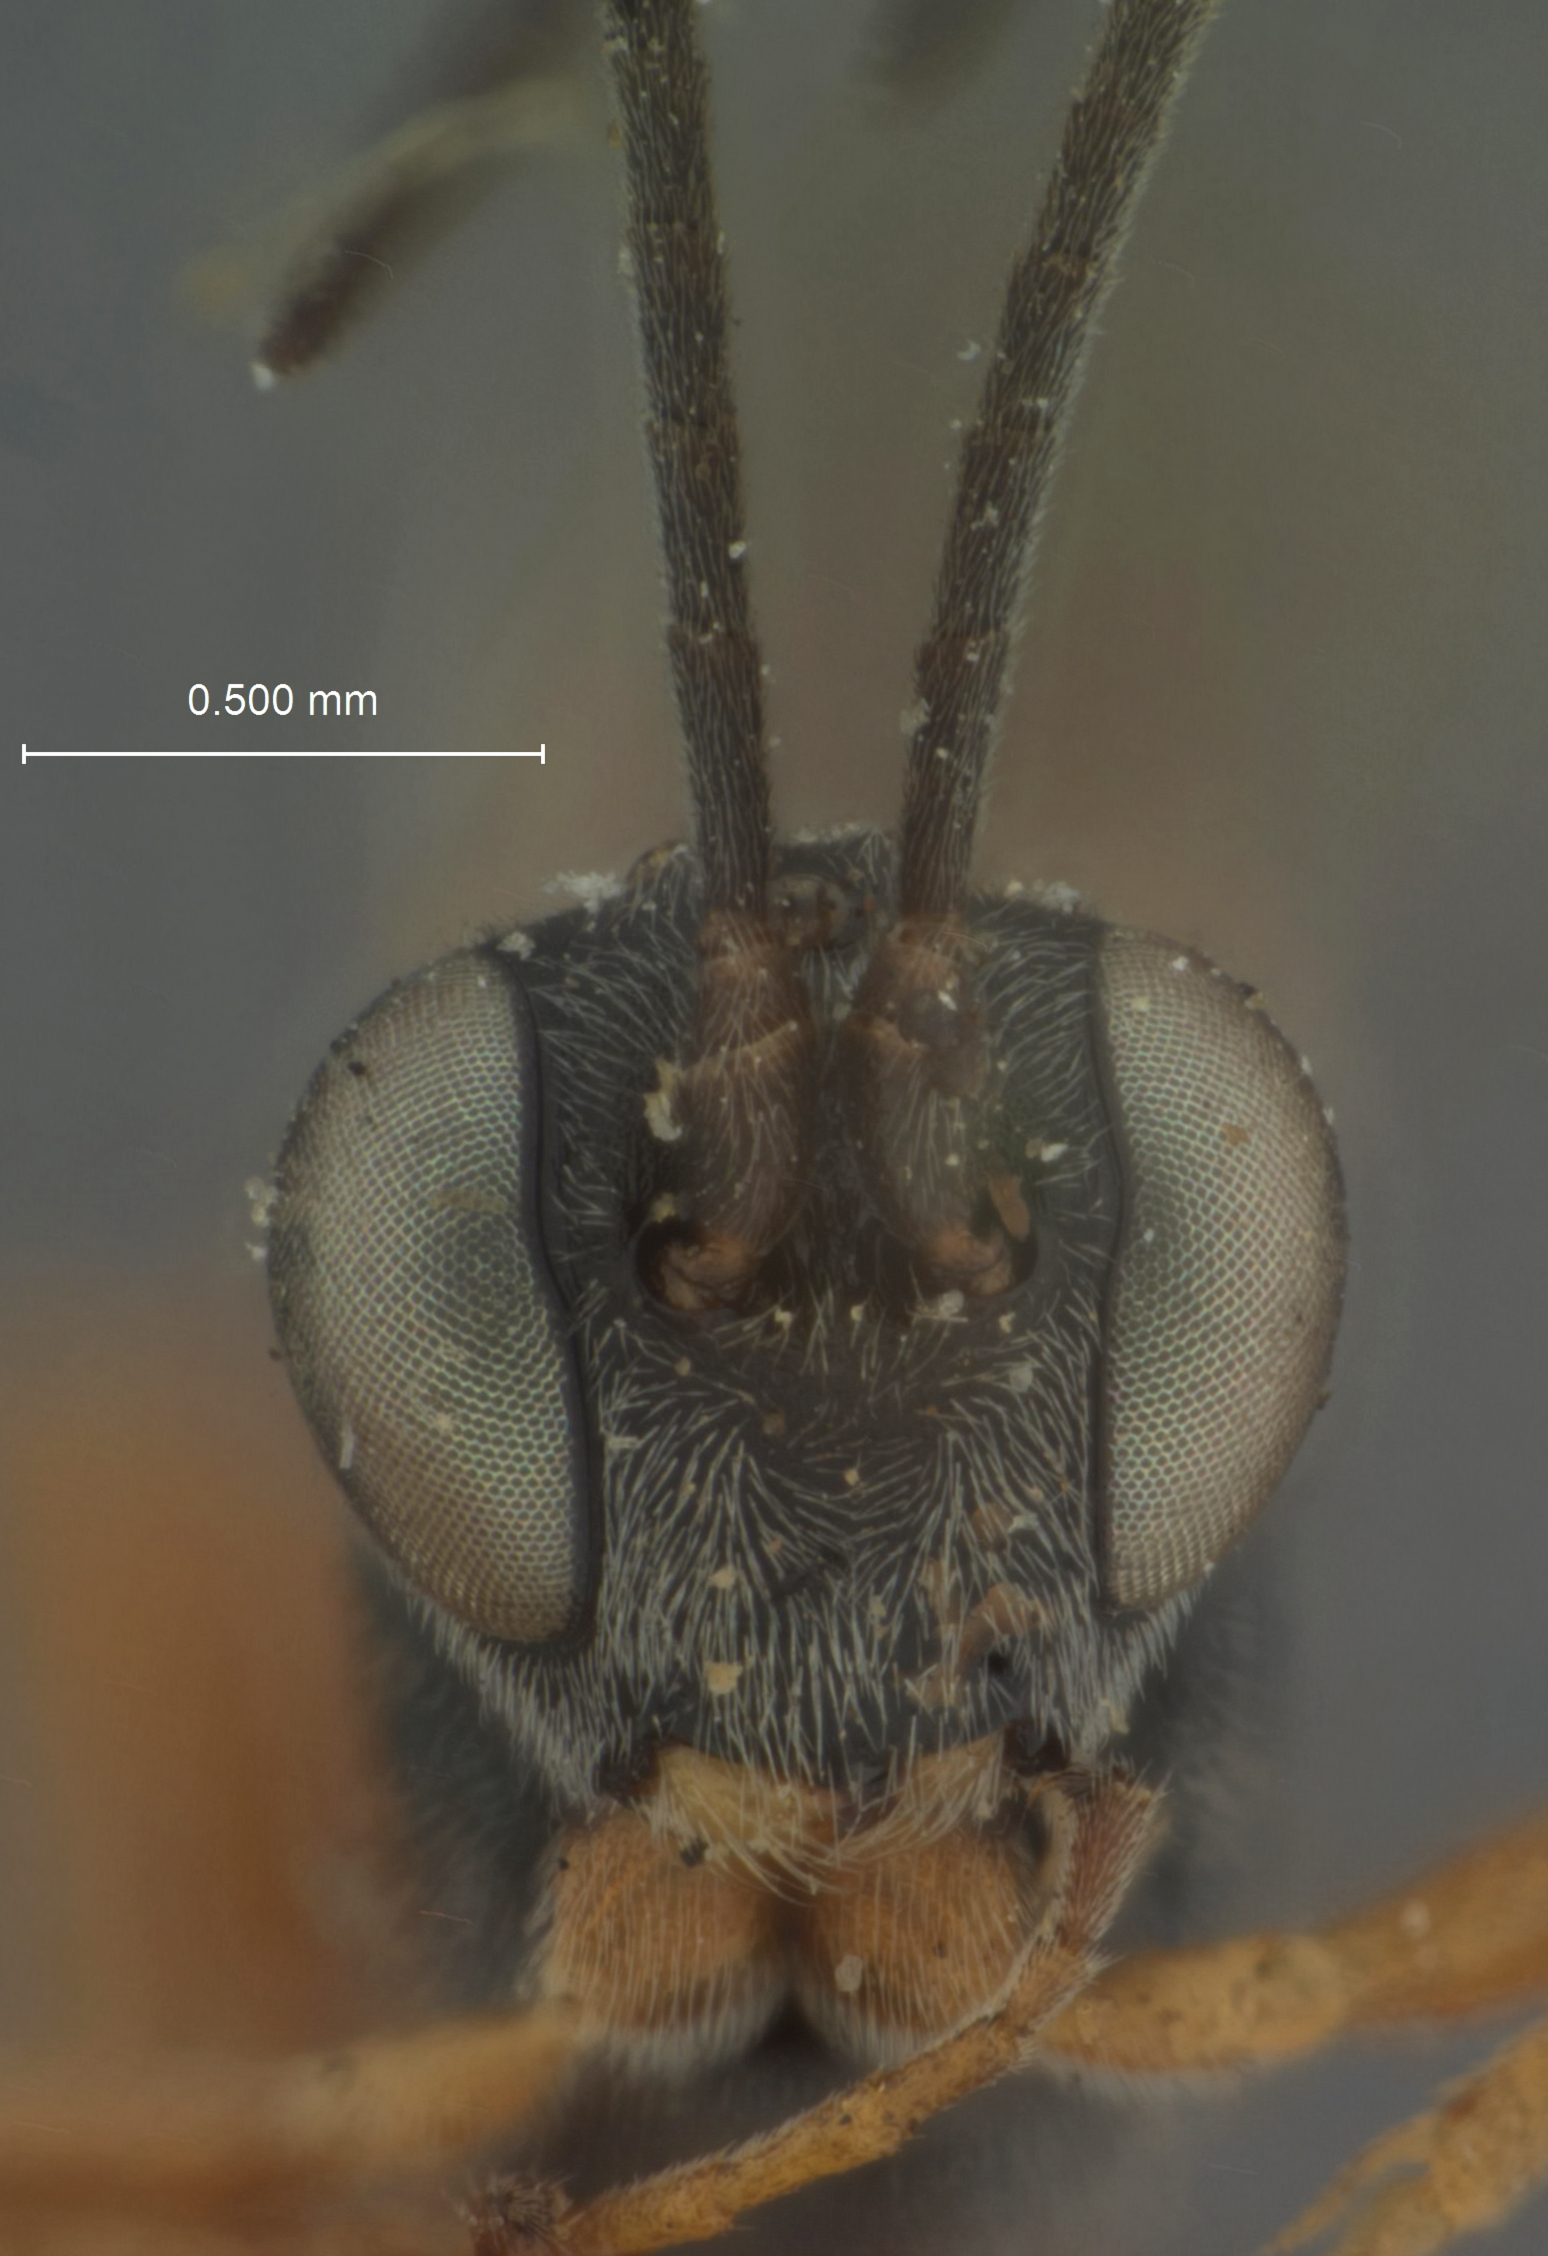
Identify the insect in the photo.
Limneria occidentalis
